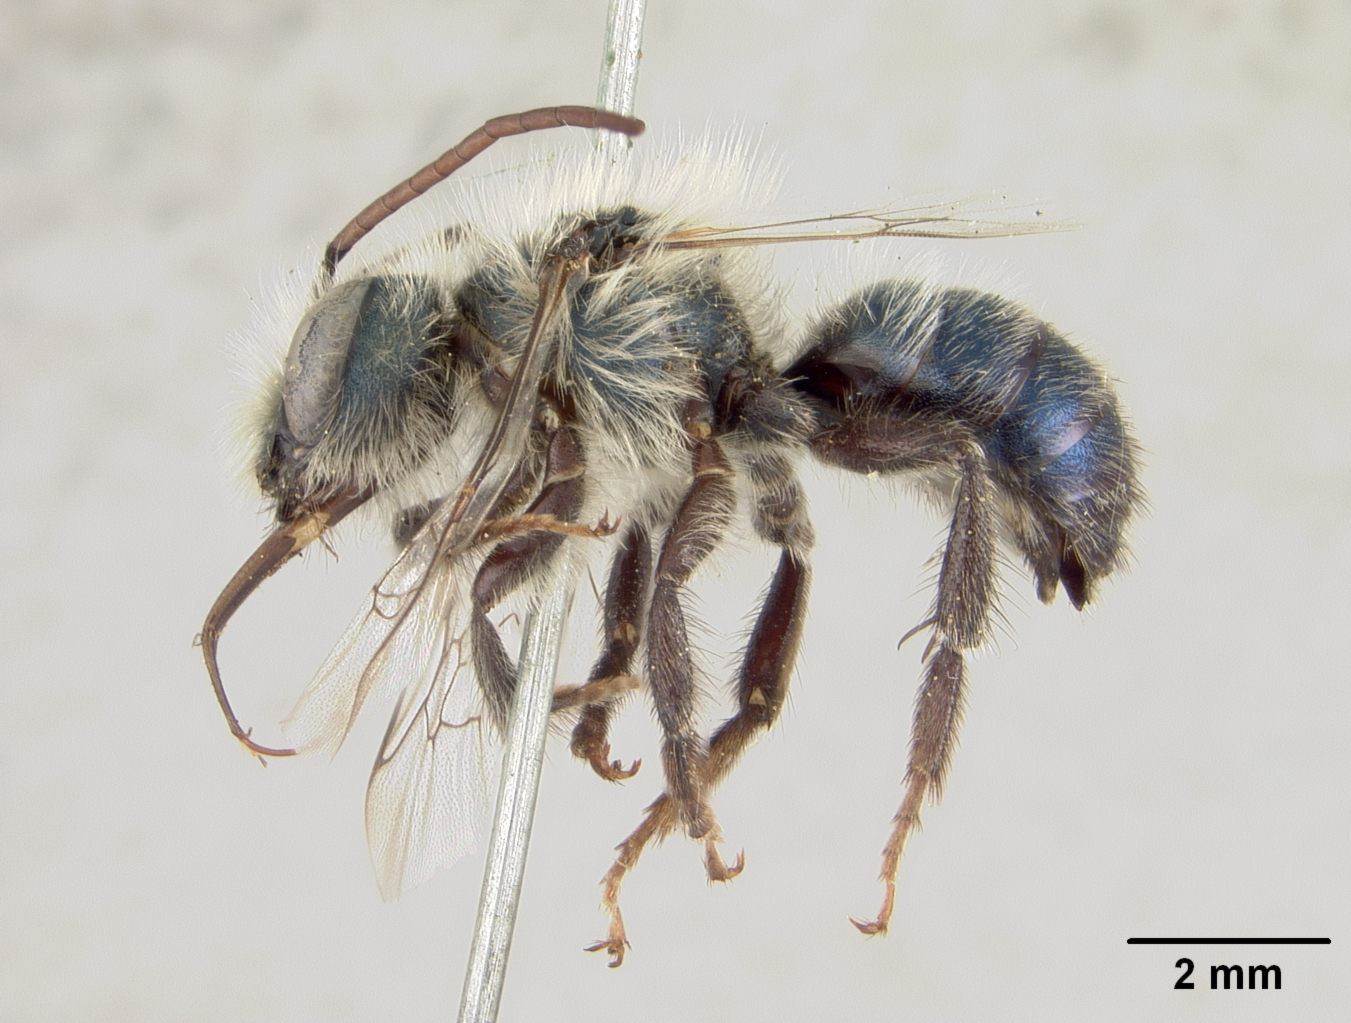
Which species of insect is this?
Osmia universitatis
